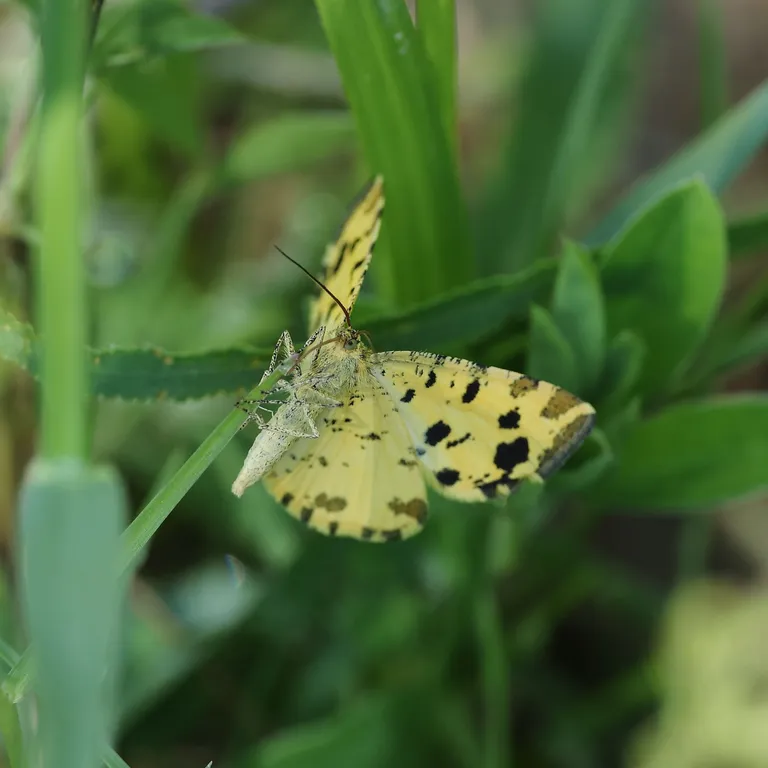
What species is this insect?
Pseudopanthera macularia
